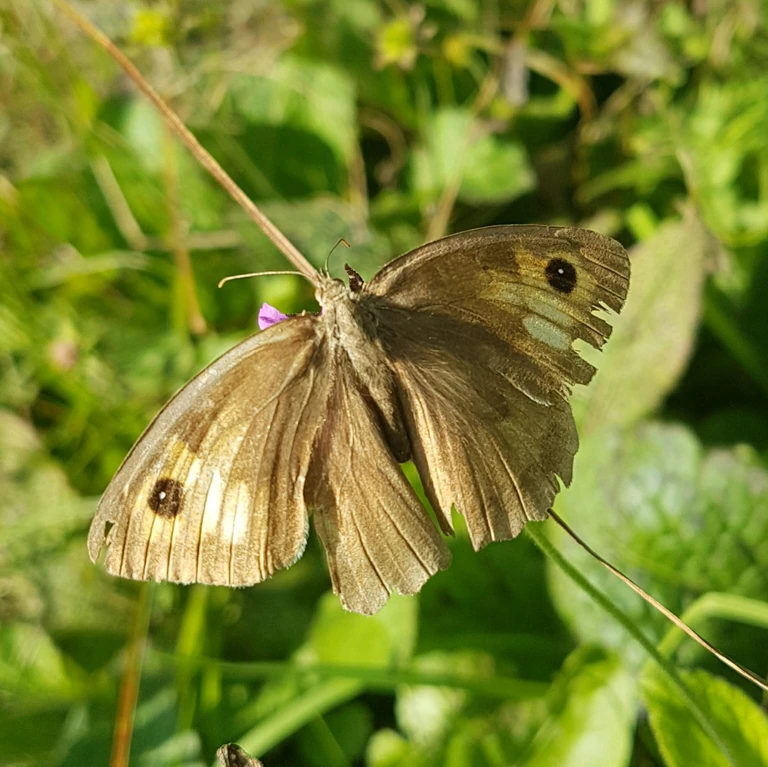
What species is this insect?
Maniola jurtina
